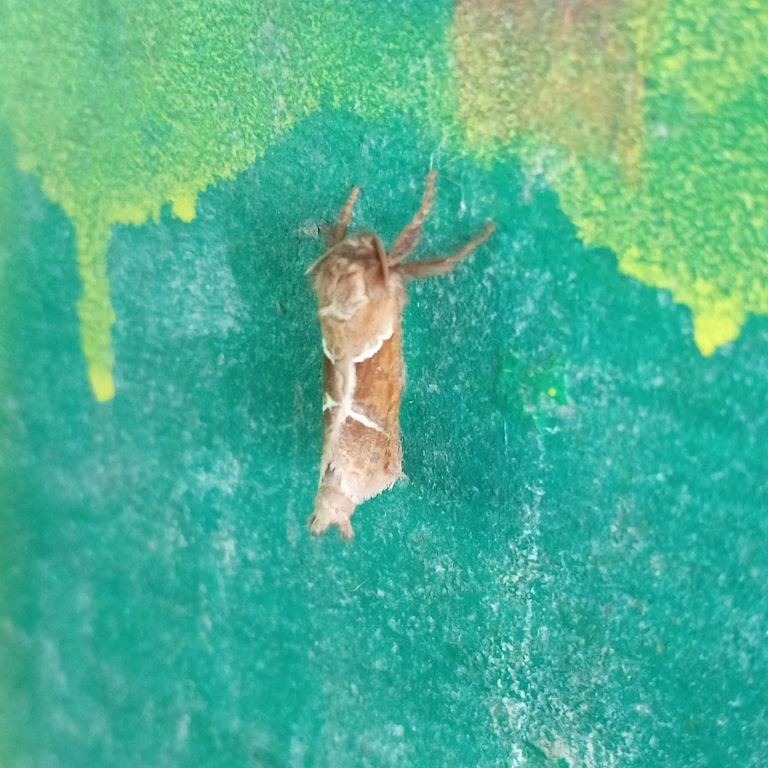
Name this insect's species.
Triodia sylvina
